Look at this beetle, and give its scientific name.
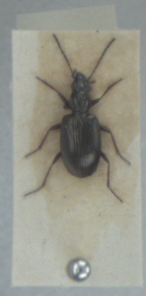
Bembidion punctulatum
